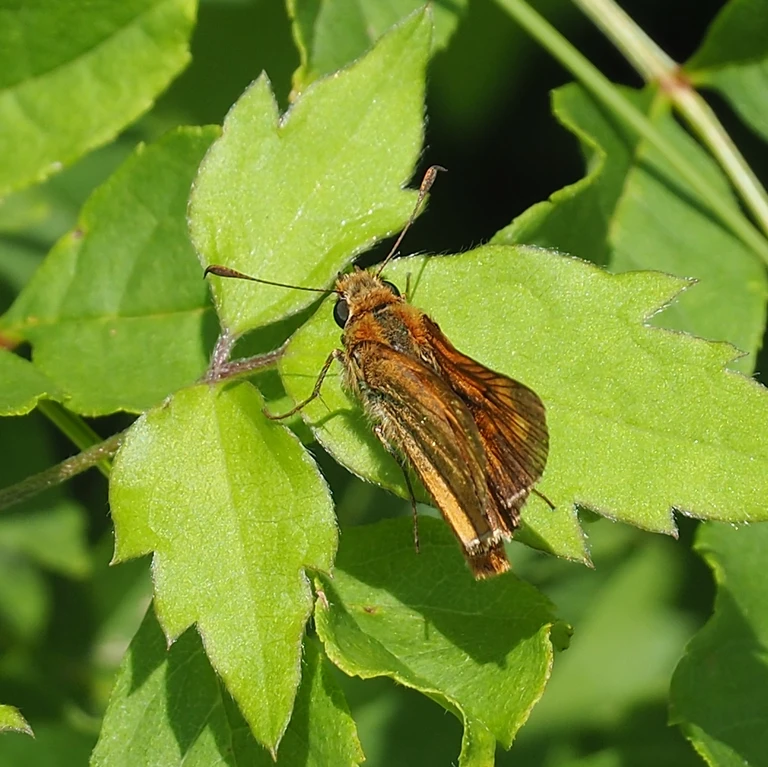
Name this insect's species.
Ochlodes sylvanus (also Ochlodes venata)
